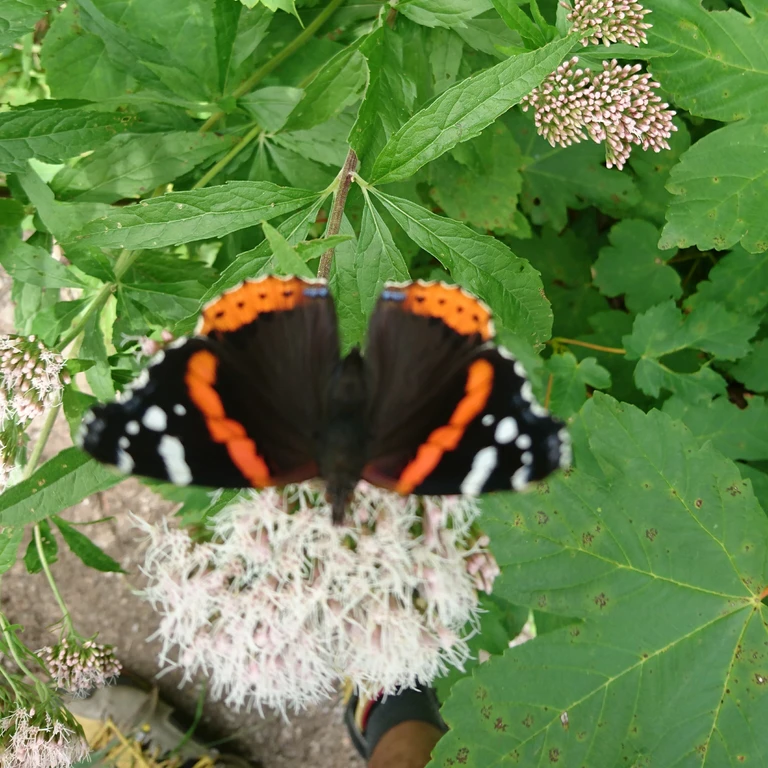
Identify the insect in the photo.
Vanessa atalanta
